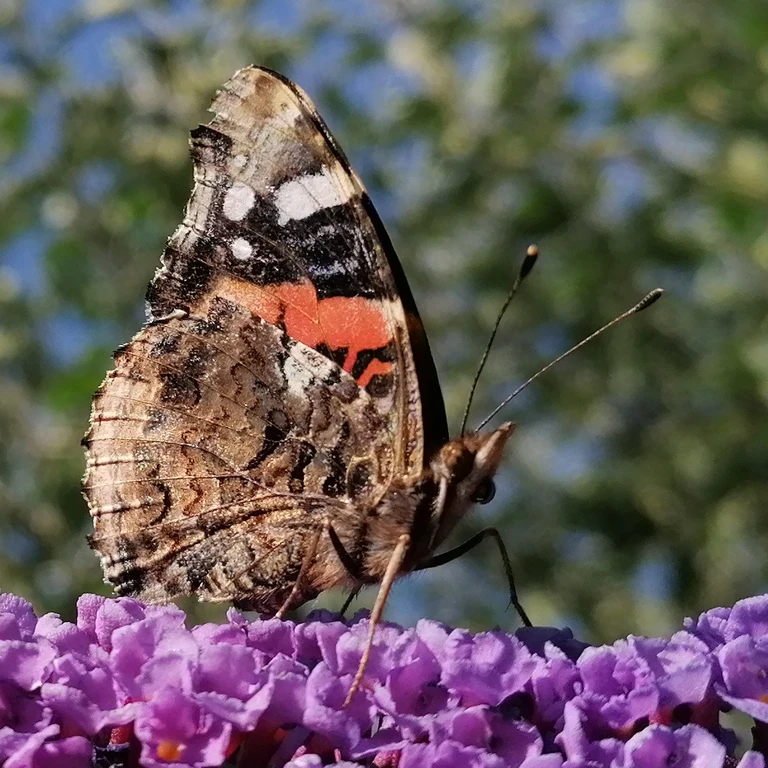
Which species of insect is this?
Vanessa atalanta
